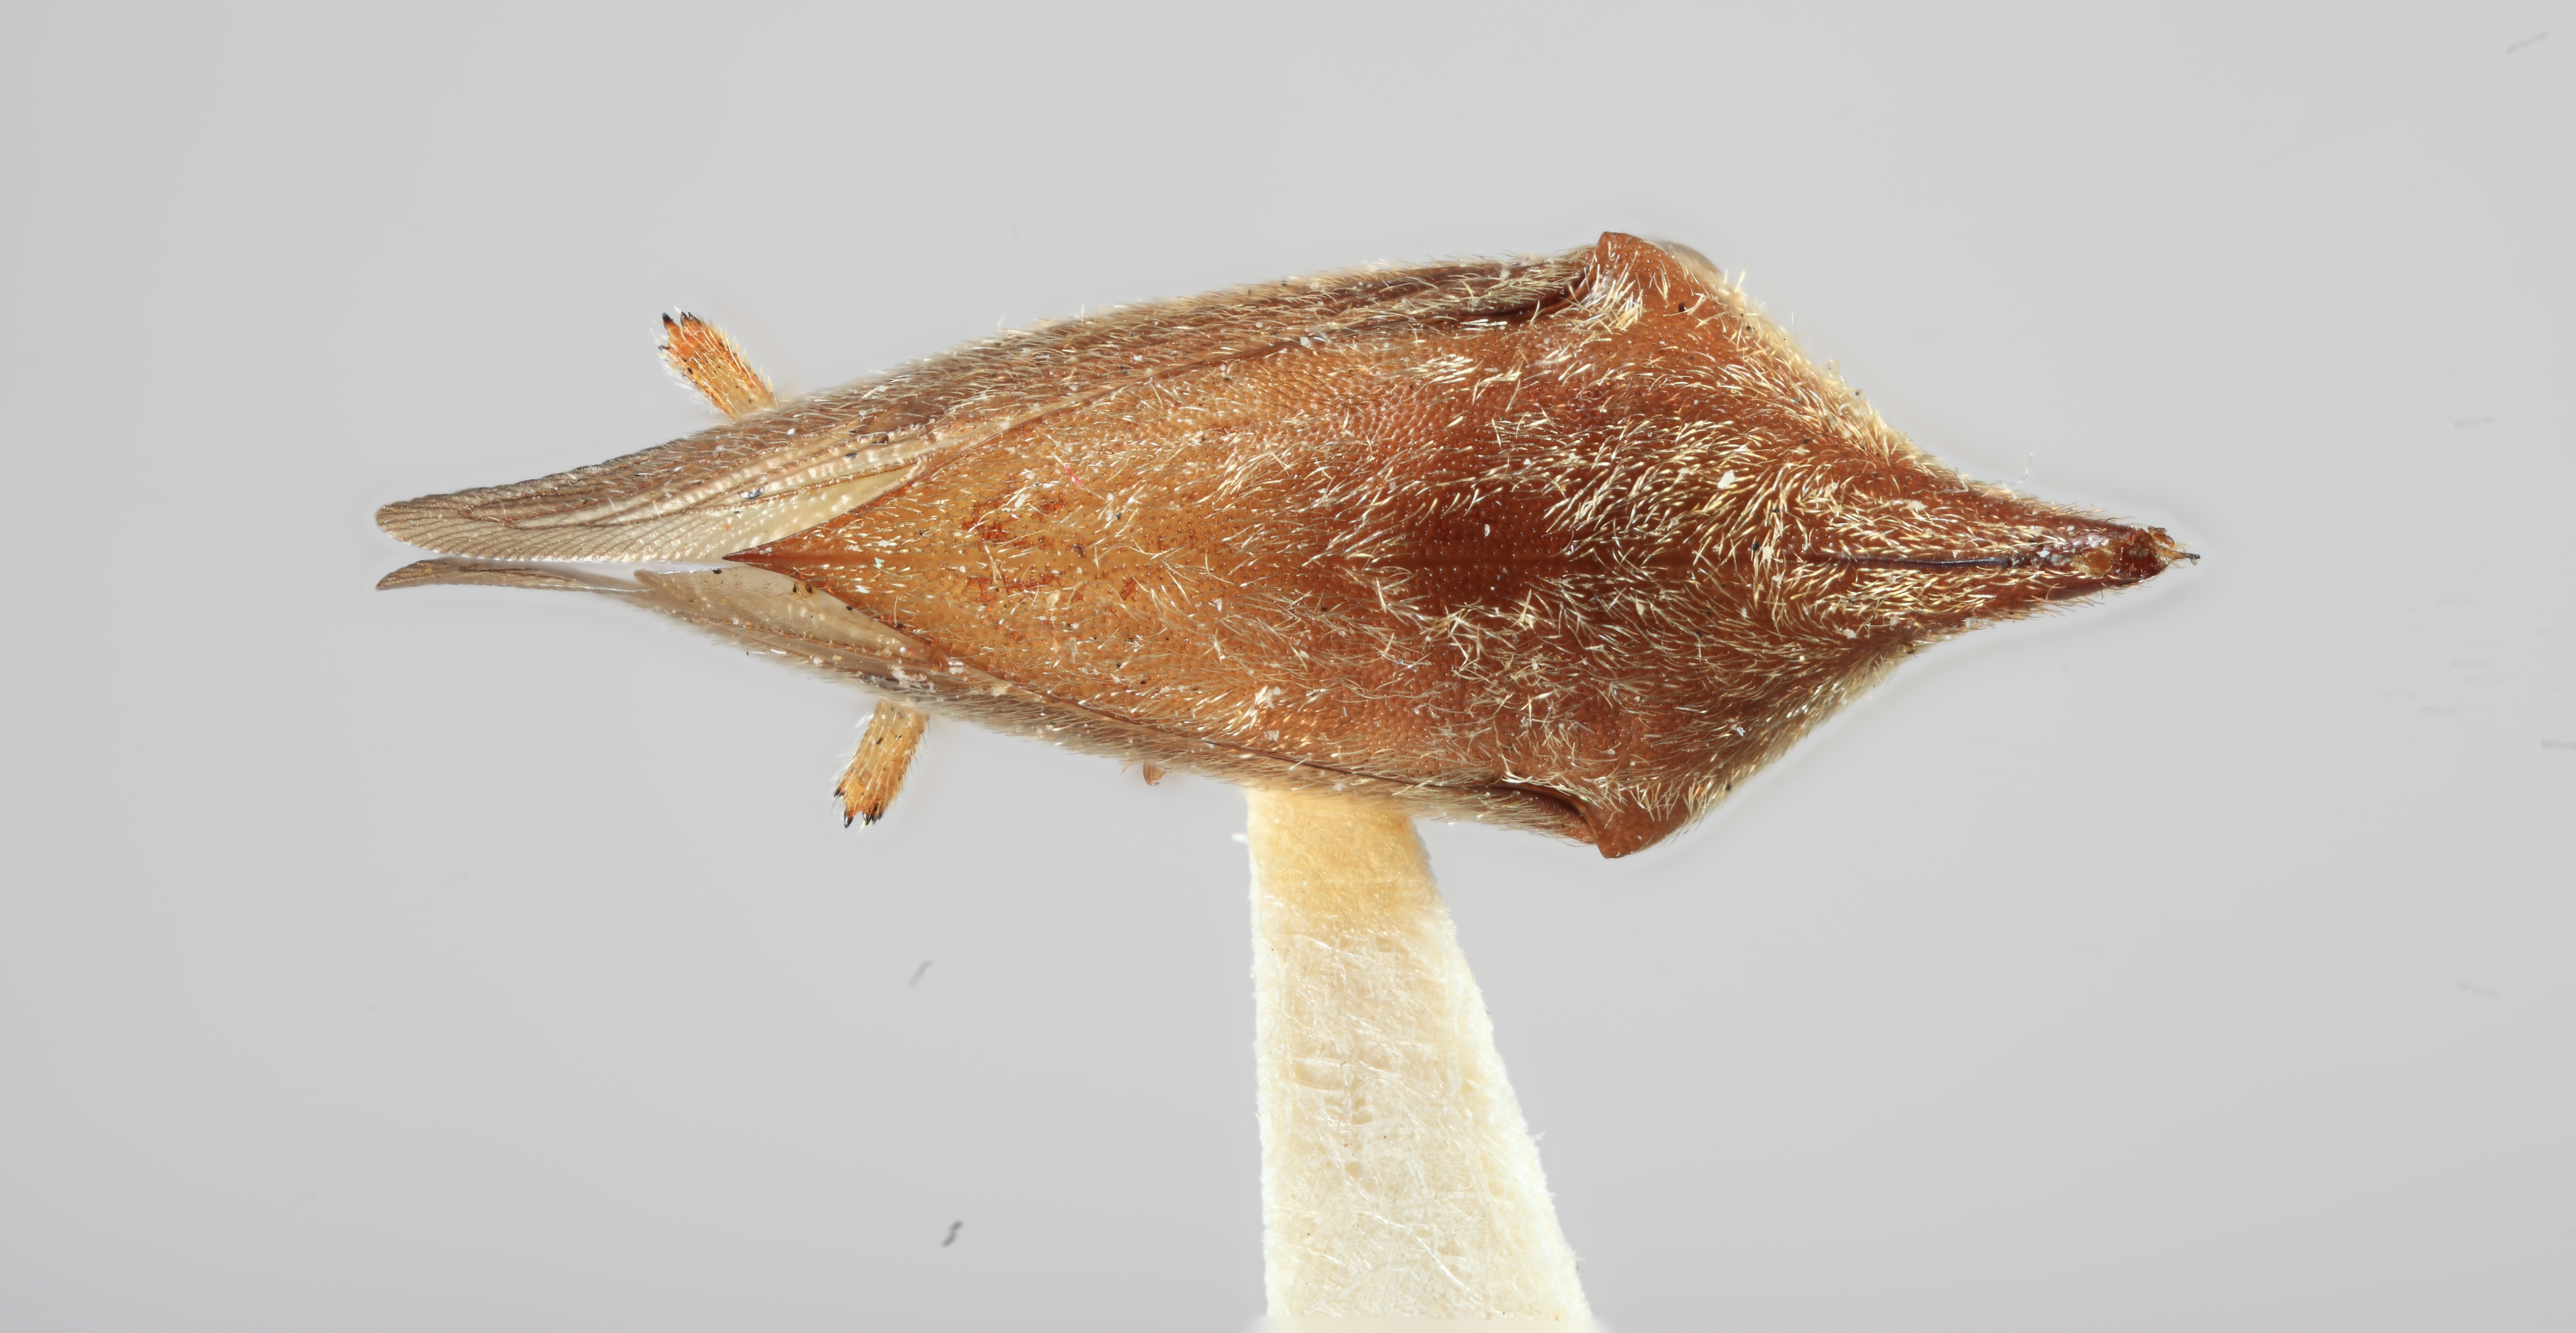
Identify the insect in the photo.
Calloconophora furcata
